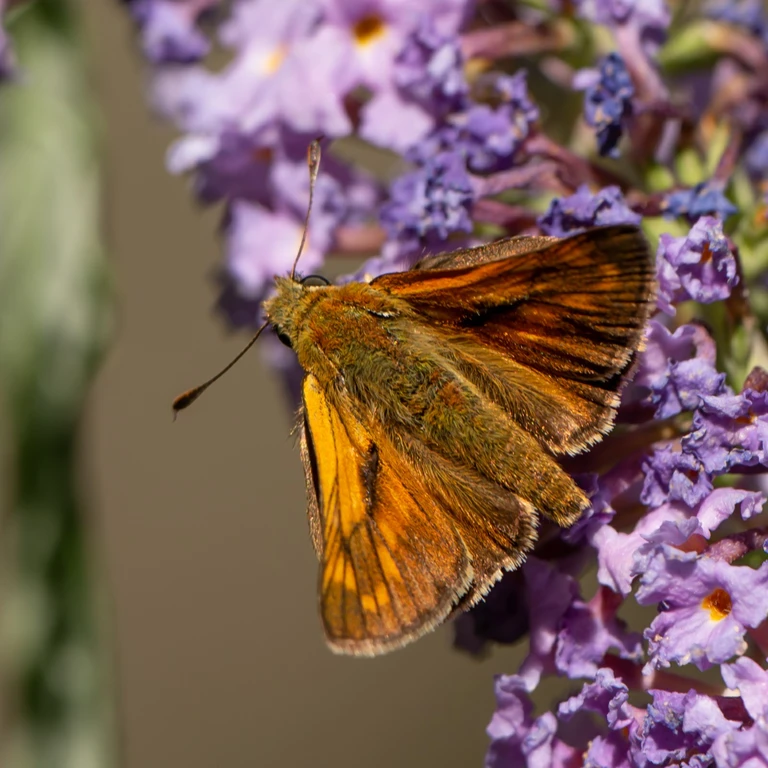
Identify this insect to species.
Ochlodes sylvanus (also Ochlodes venata)
